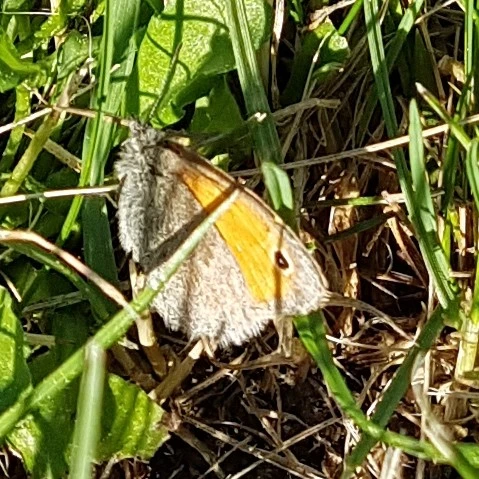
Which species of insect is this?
Coenonympha pamphilus
